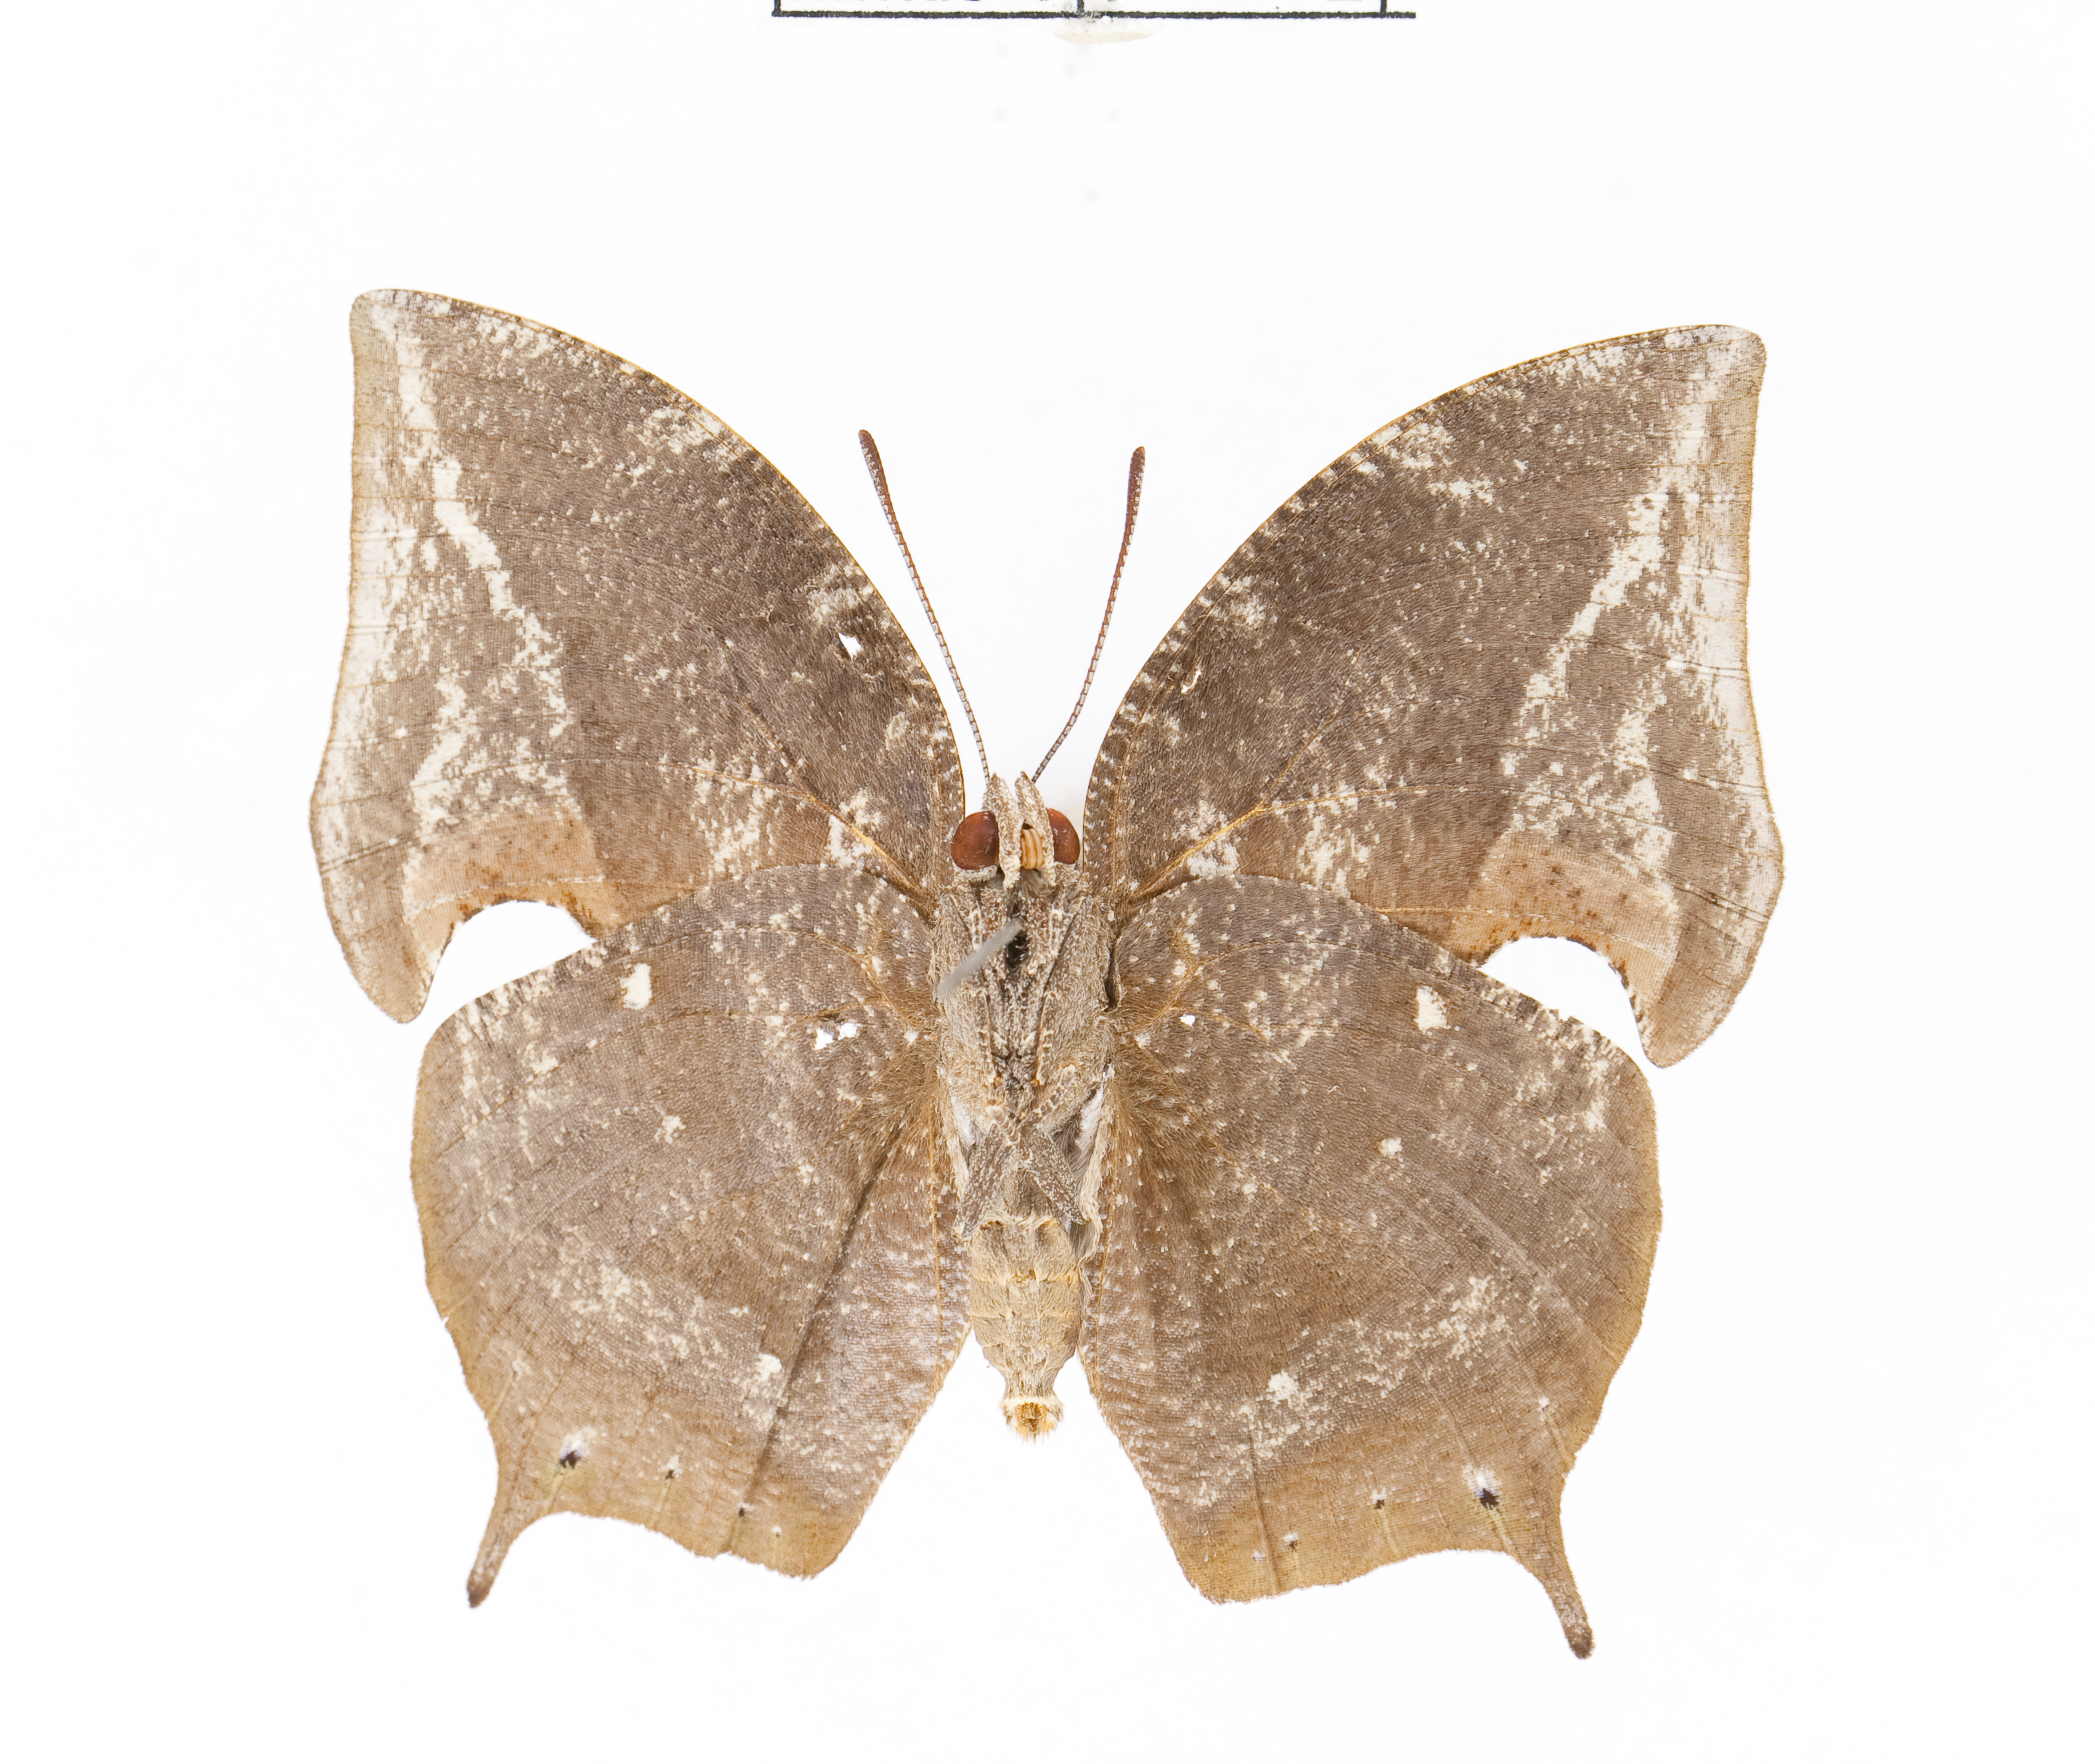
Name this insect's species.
Memphis acidalia
